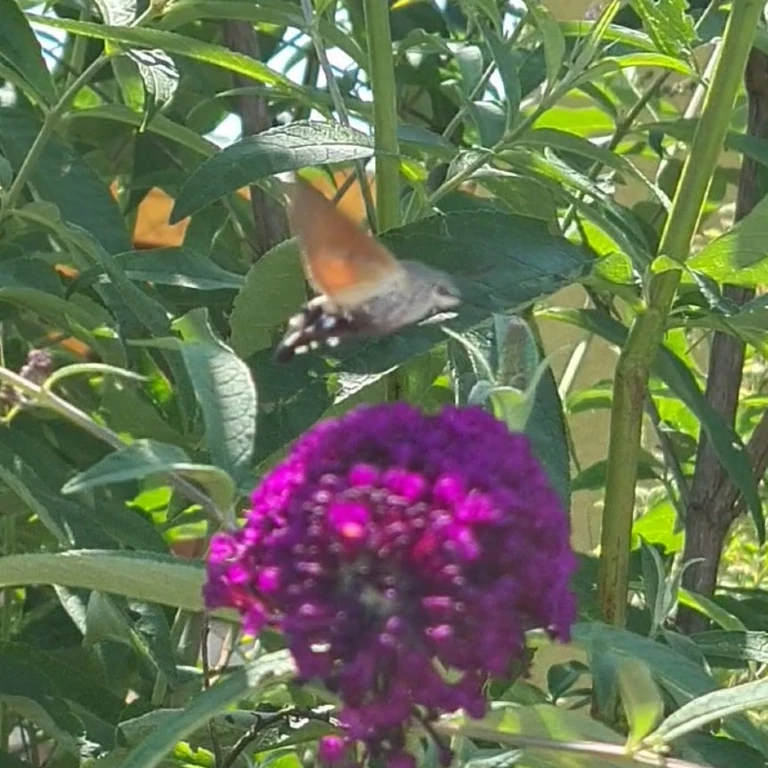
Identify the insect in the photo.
Macroglossum stellatarum
